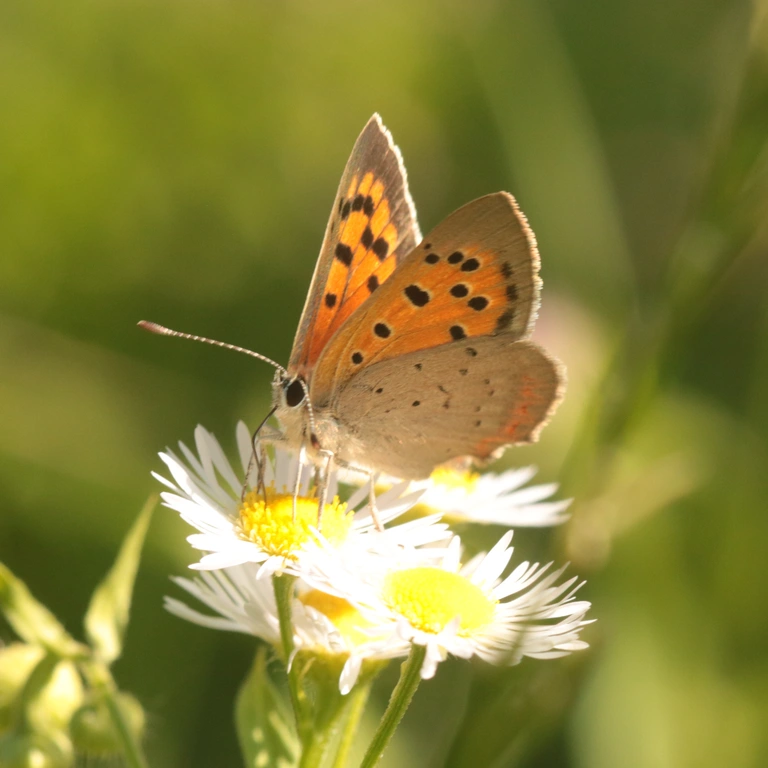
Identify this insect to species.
Lycaena phlaeas
